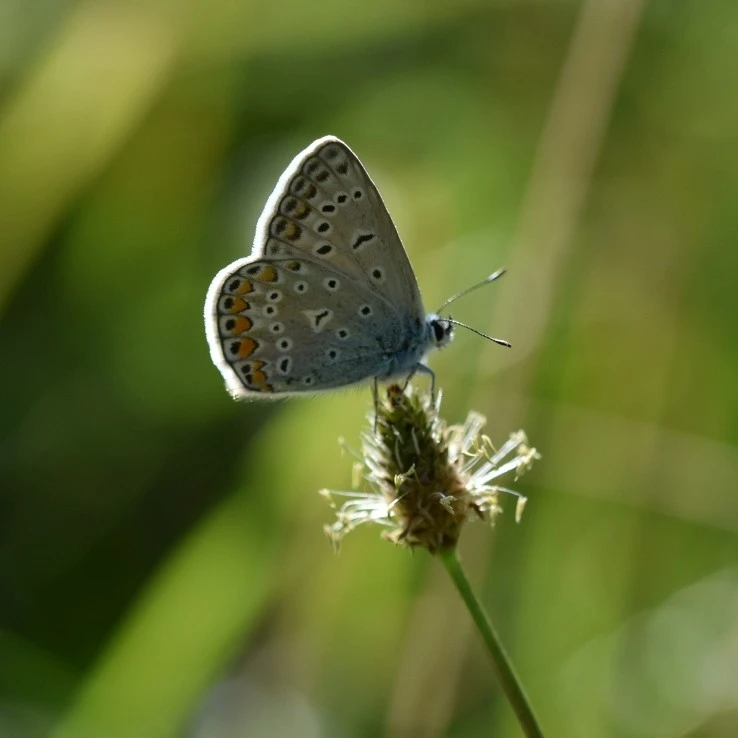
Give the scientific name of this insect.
Polyommatus icarus
